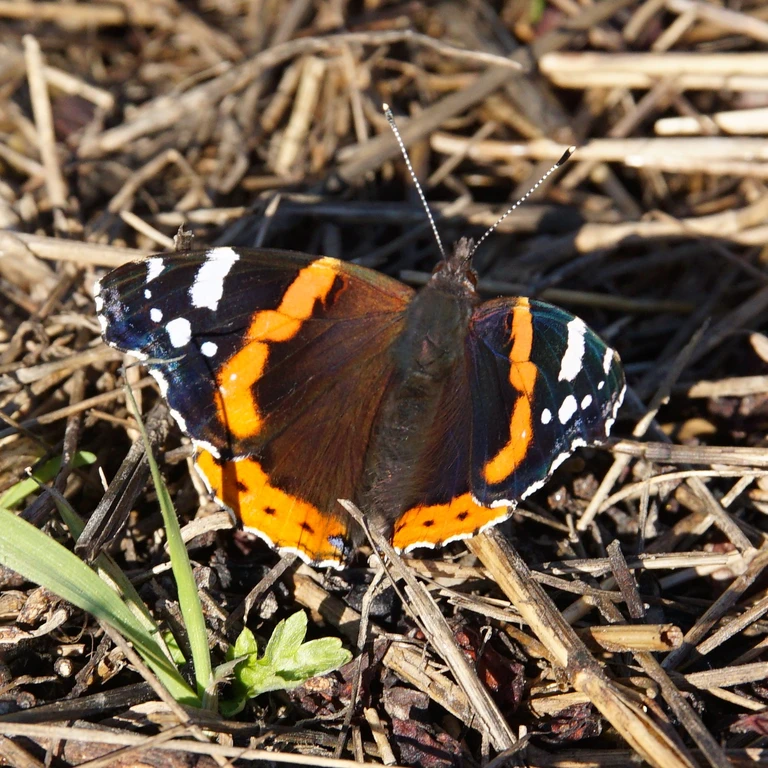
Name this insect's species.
Vanessa atalanta
